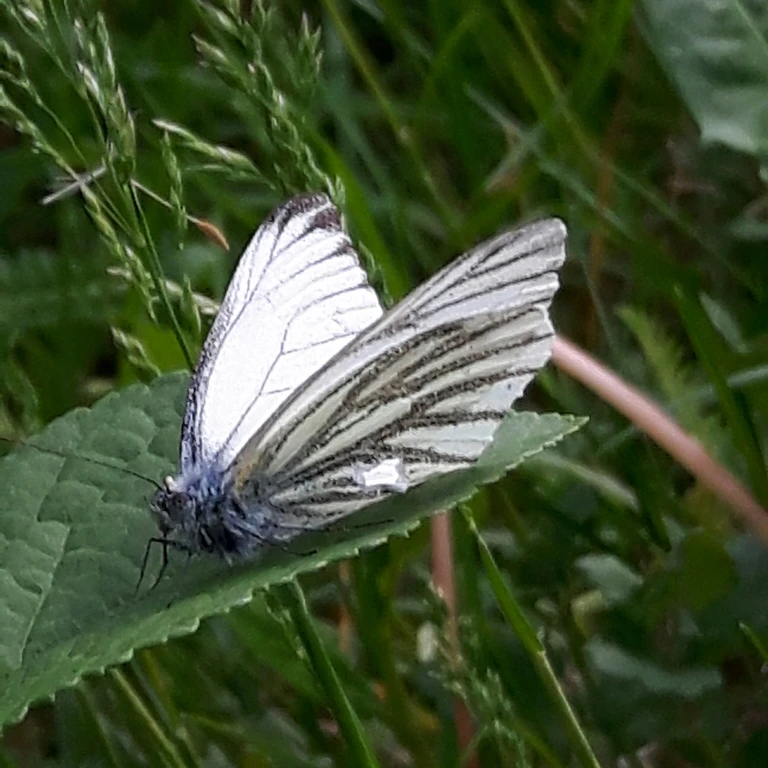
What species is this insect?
Pieris napi
